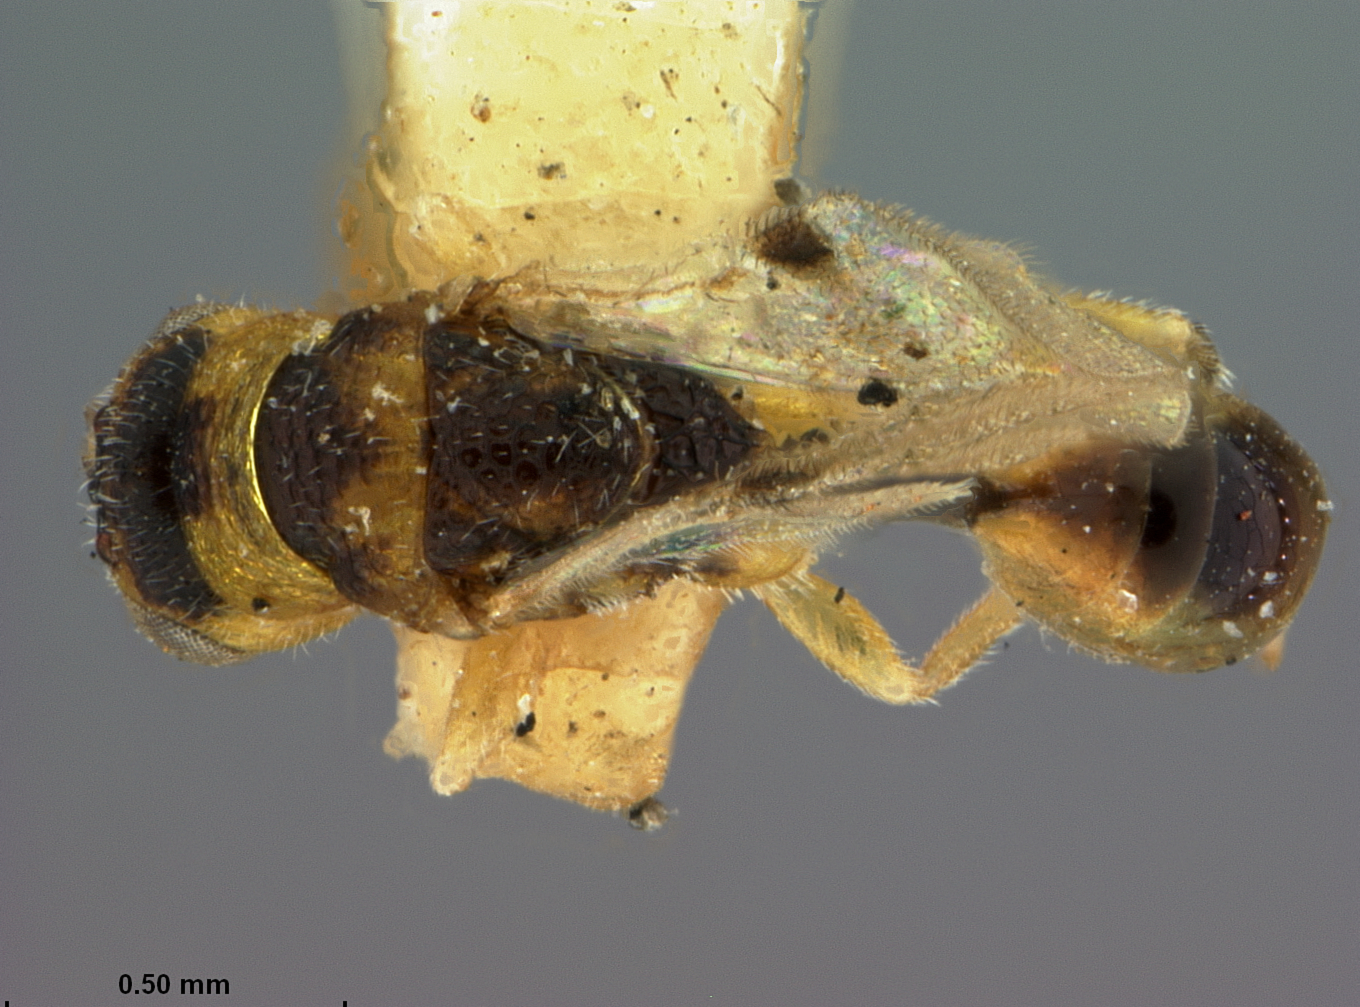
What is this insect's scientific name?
Decatoma flavicollis
